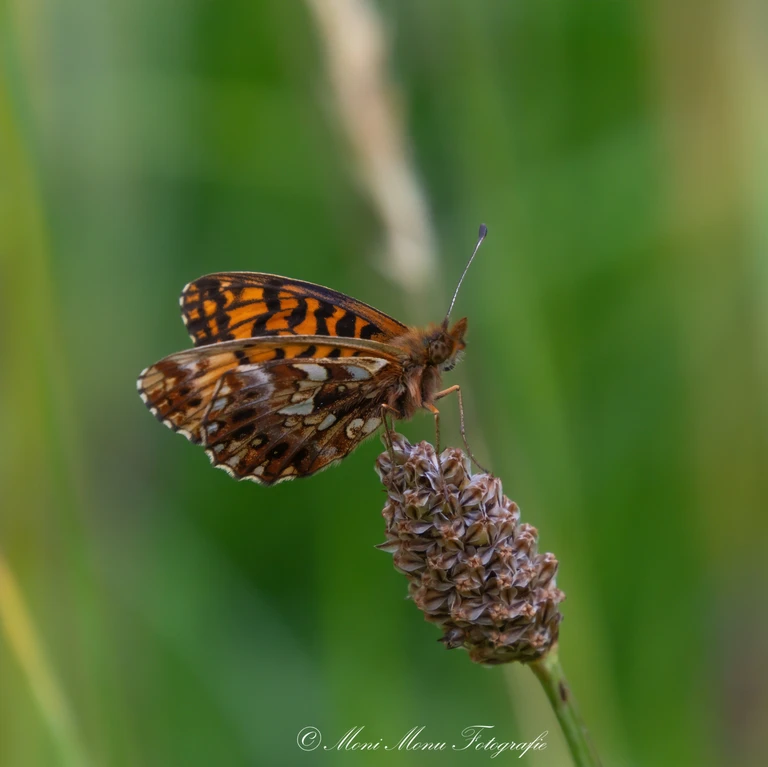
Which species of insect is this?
Boloria dia
